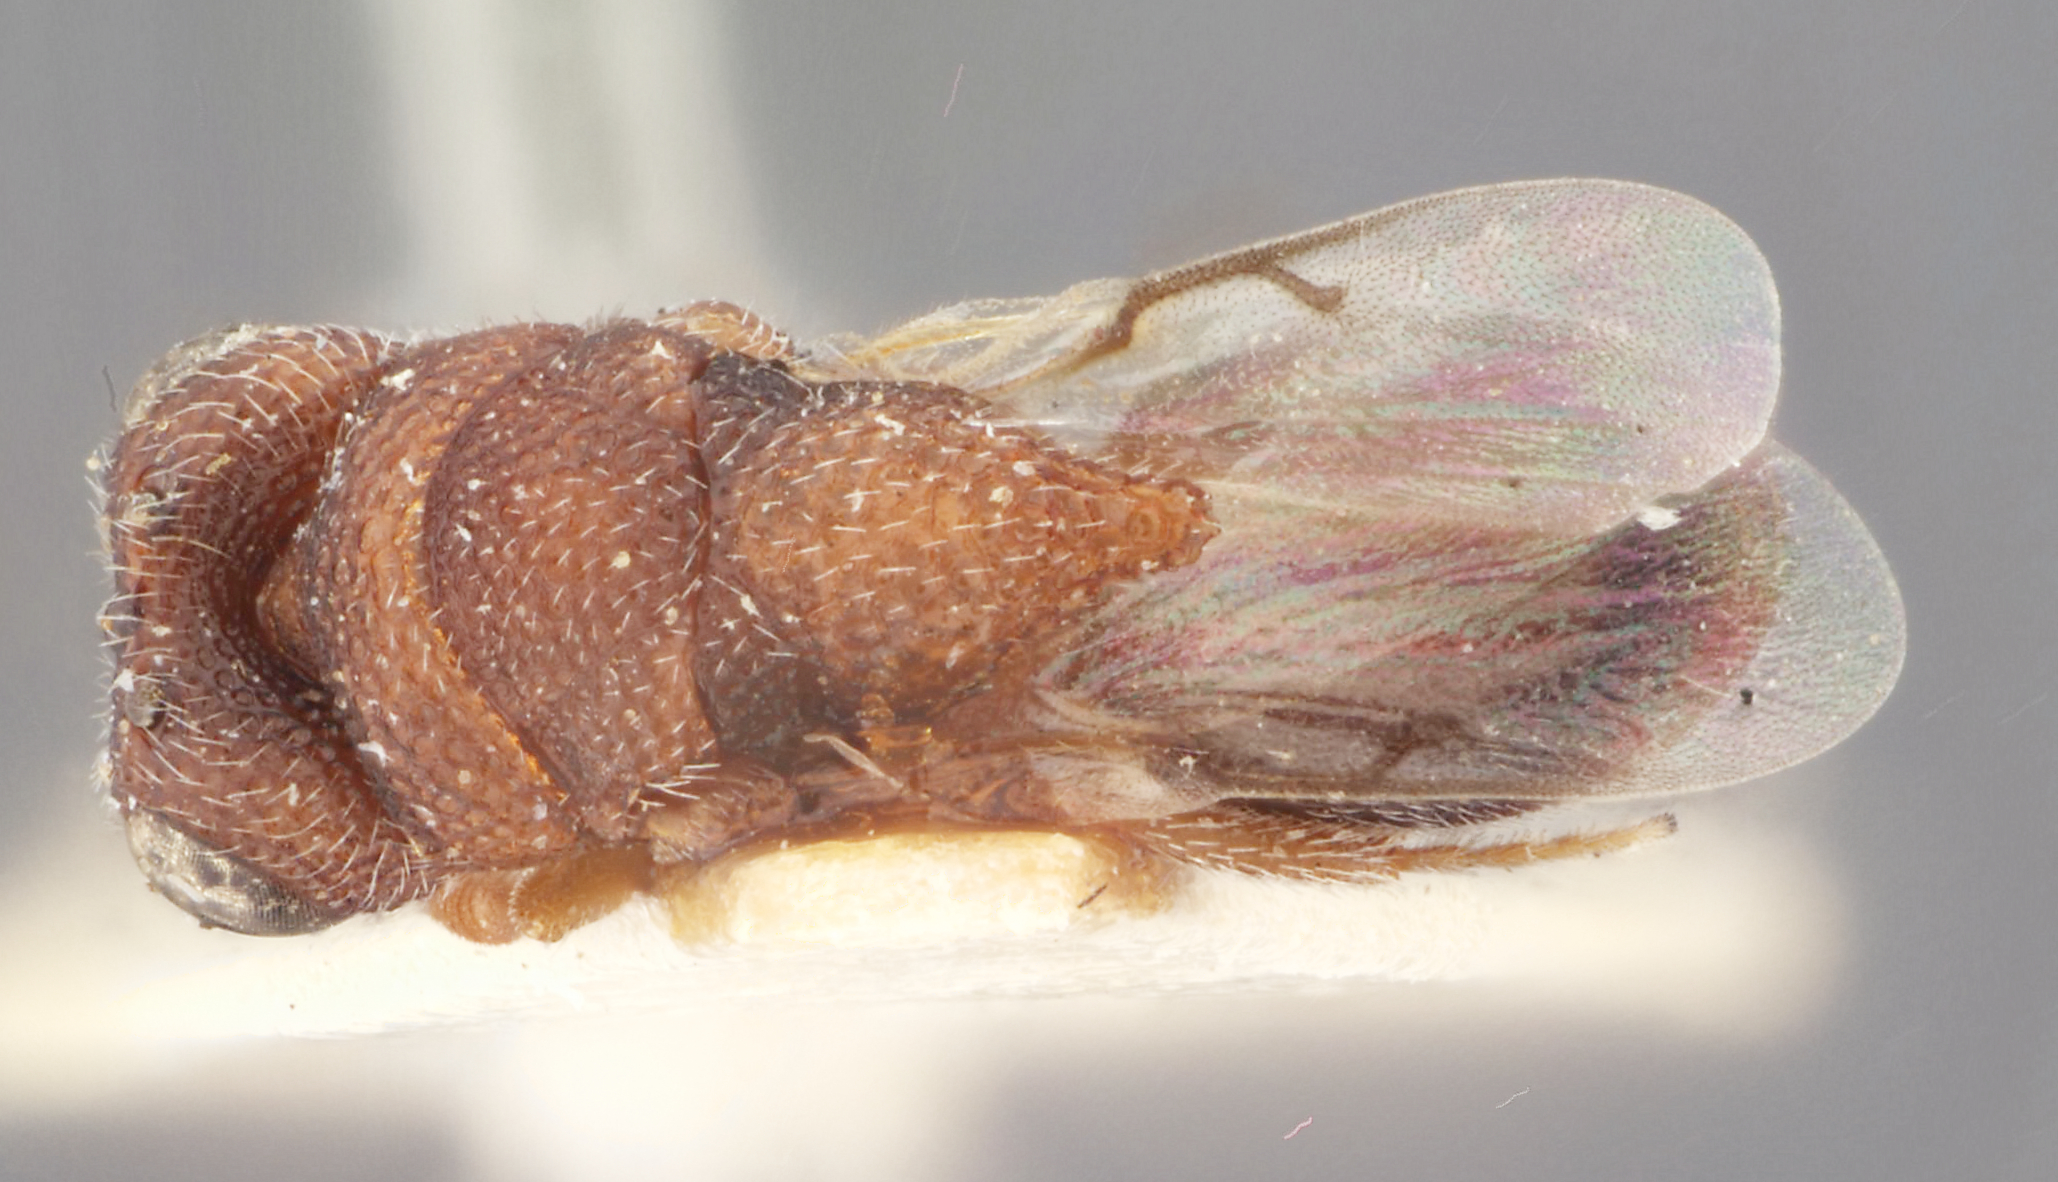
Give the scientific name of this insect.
Heimbra pallida
